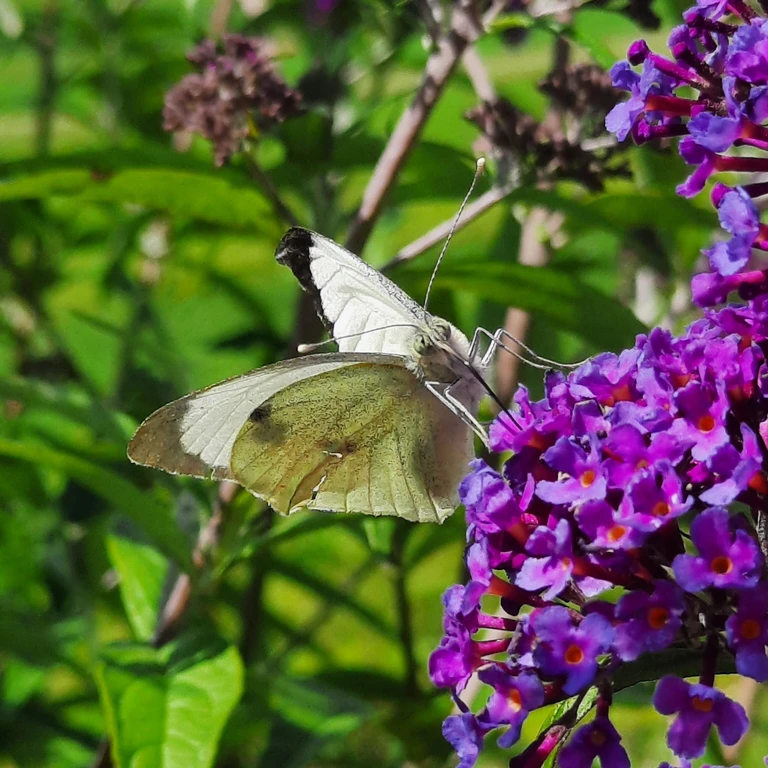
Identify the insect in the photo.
Pieris brassicae
